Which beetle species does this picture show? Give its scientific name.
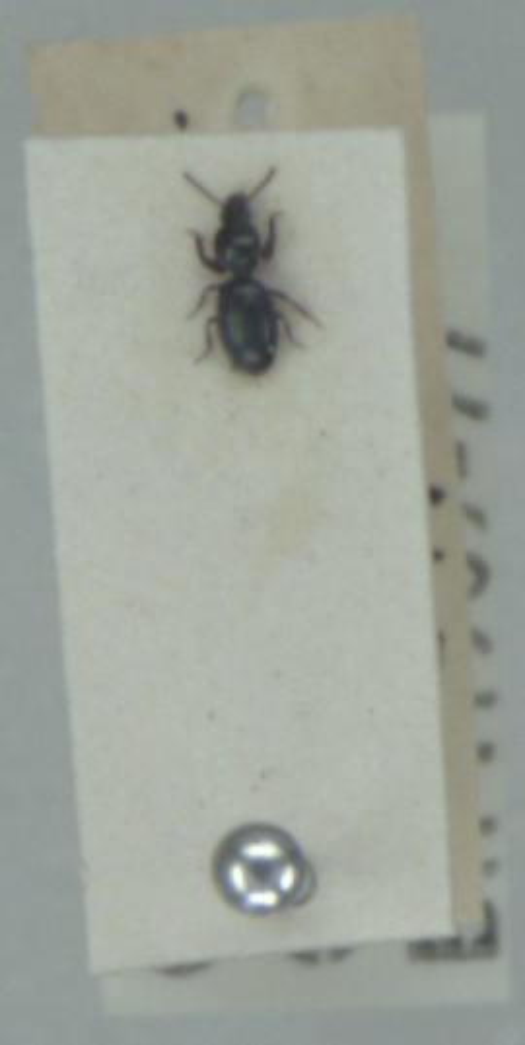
Dyschirius globosus
